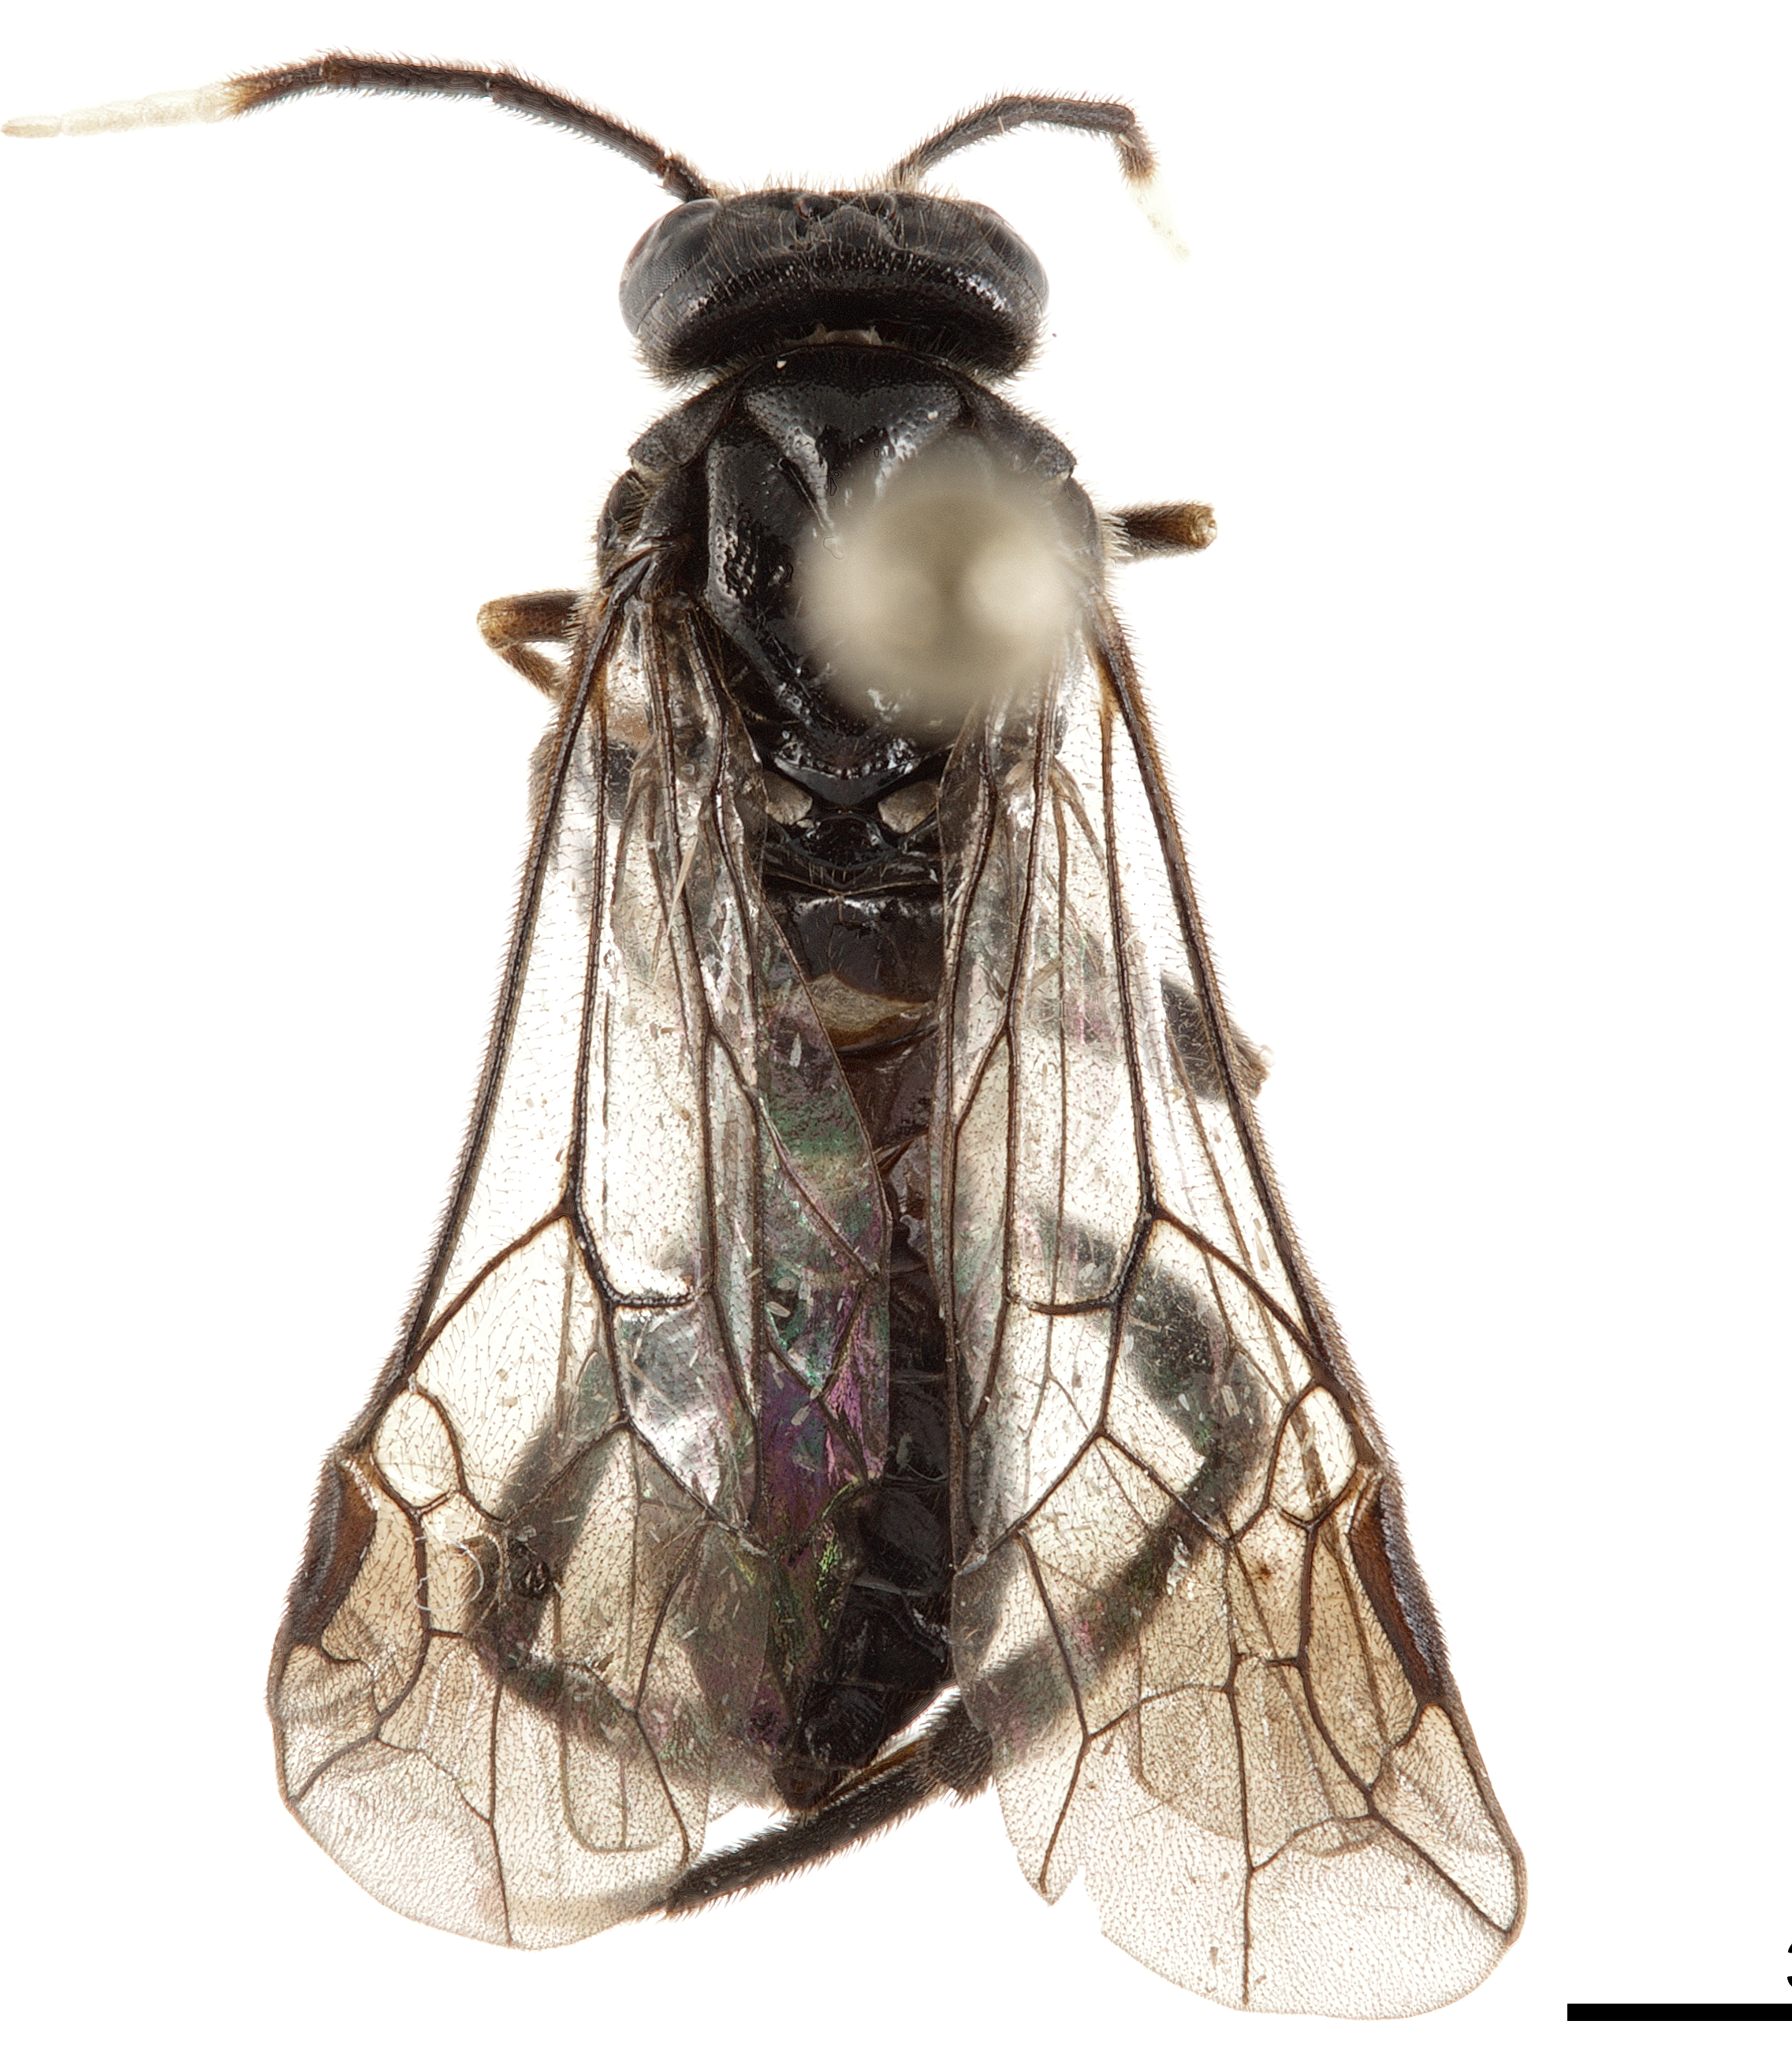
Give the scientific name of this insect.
Beleses nigrifemoratus
